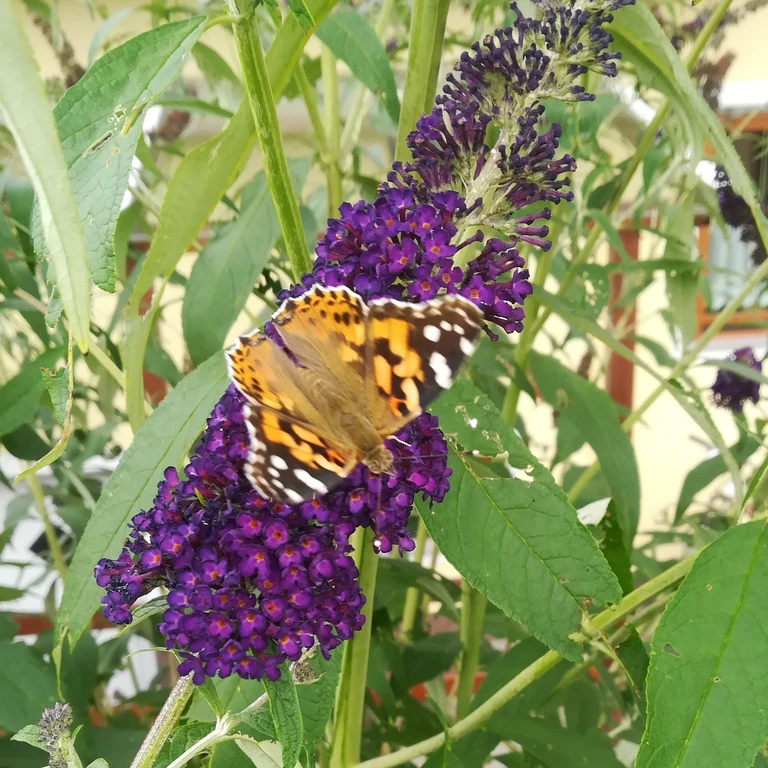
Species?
Vanessa cardui
